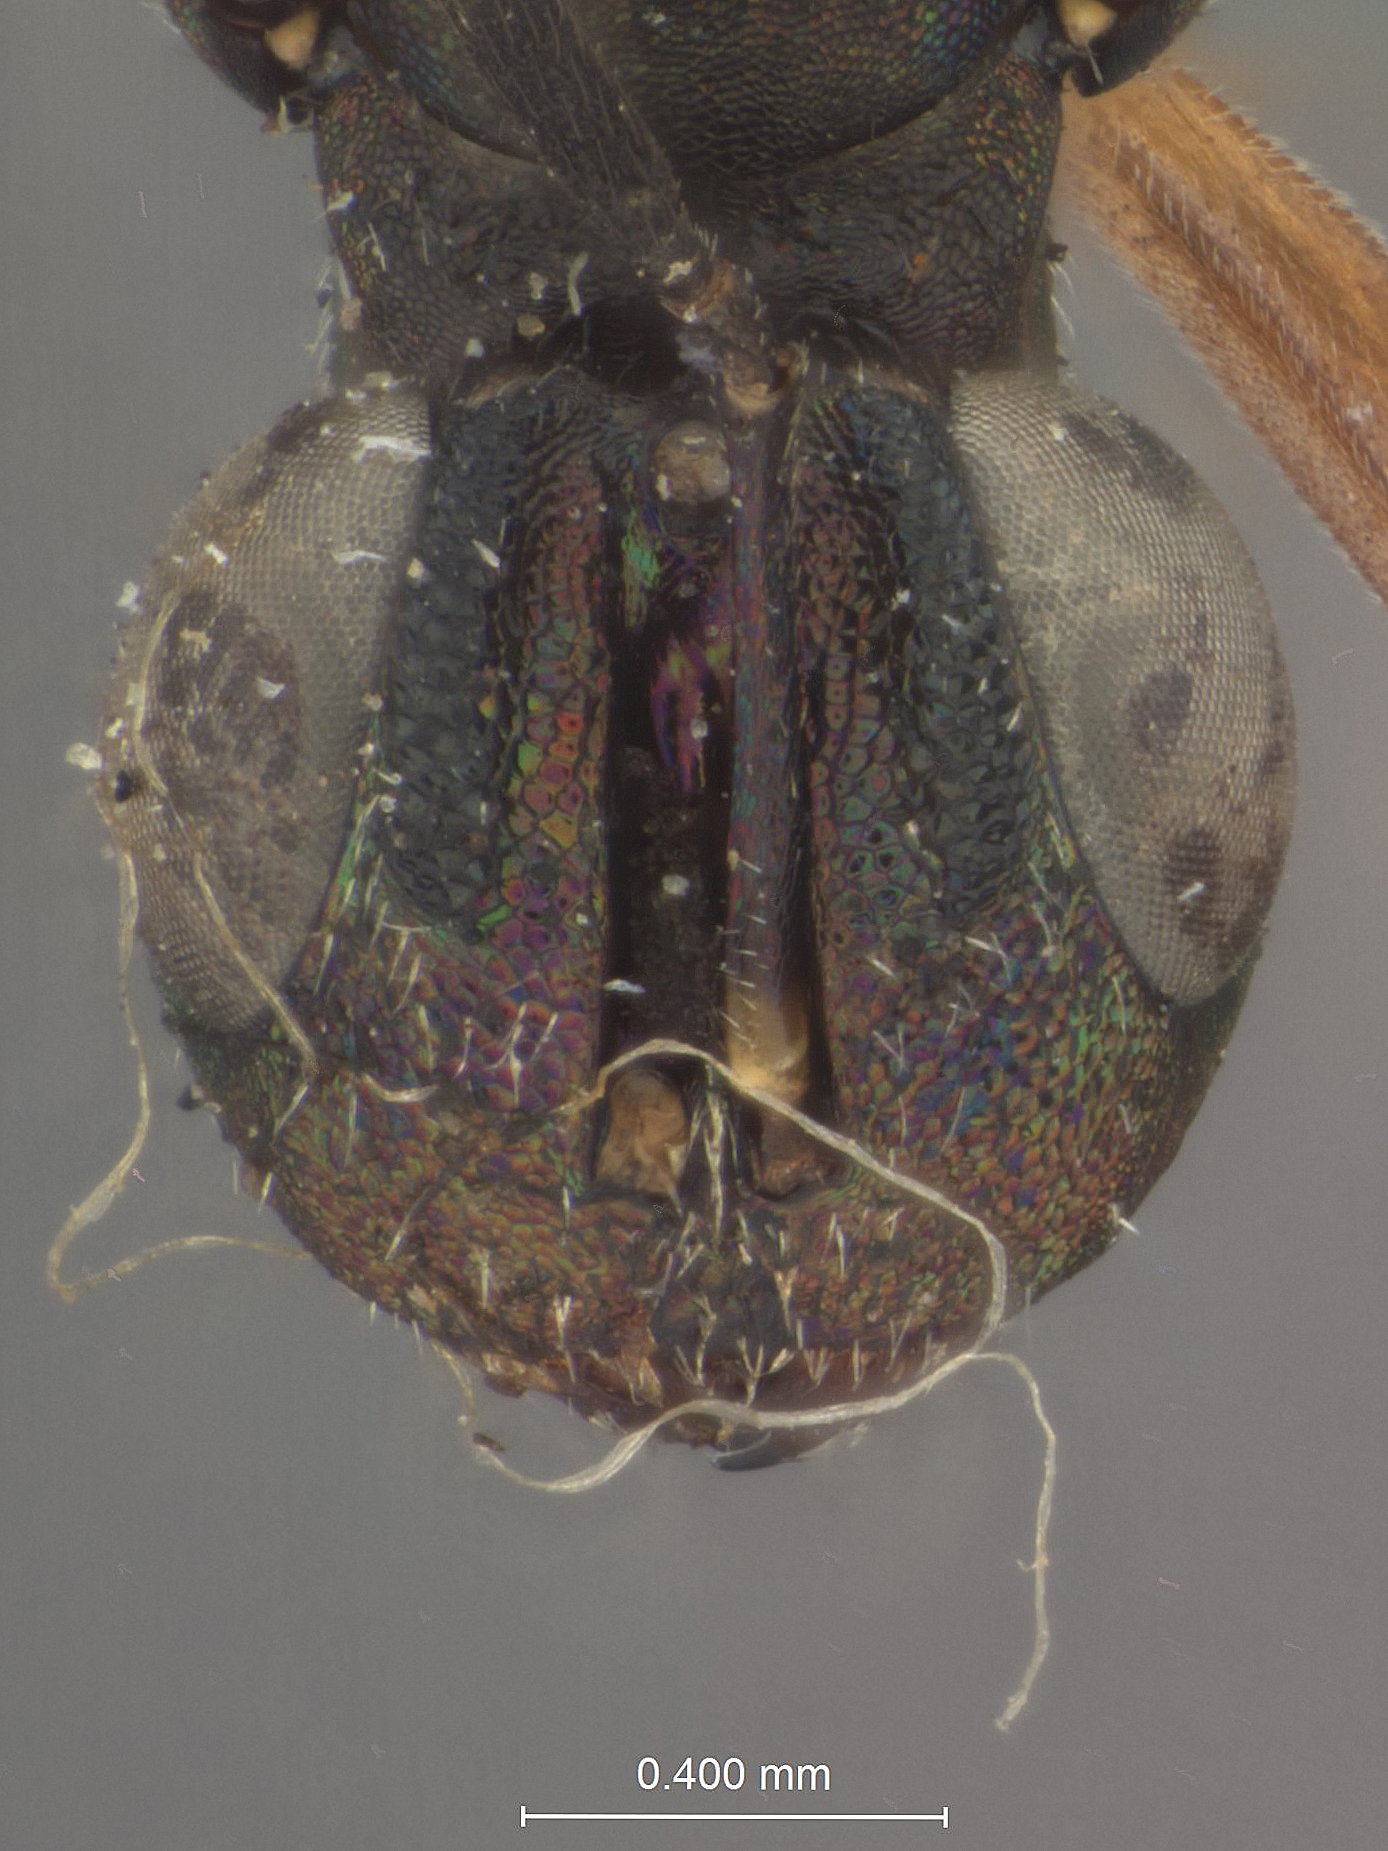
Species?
Eusandalum alpinum
